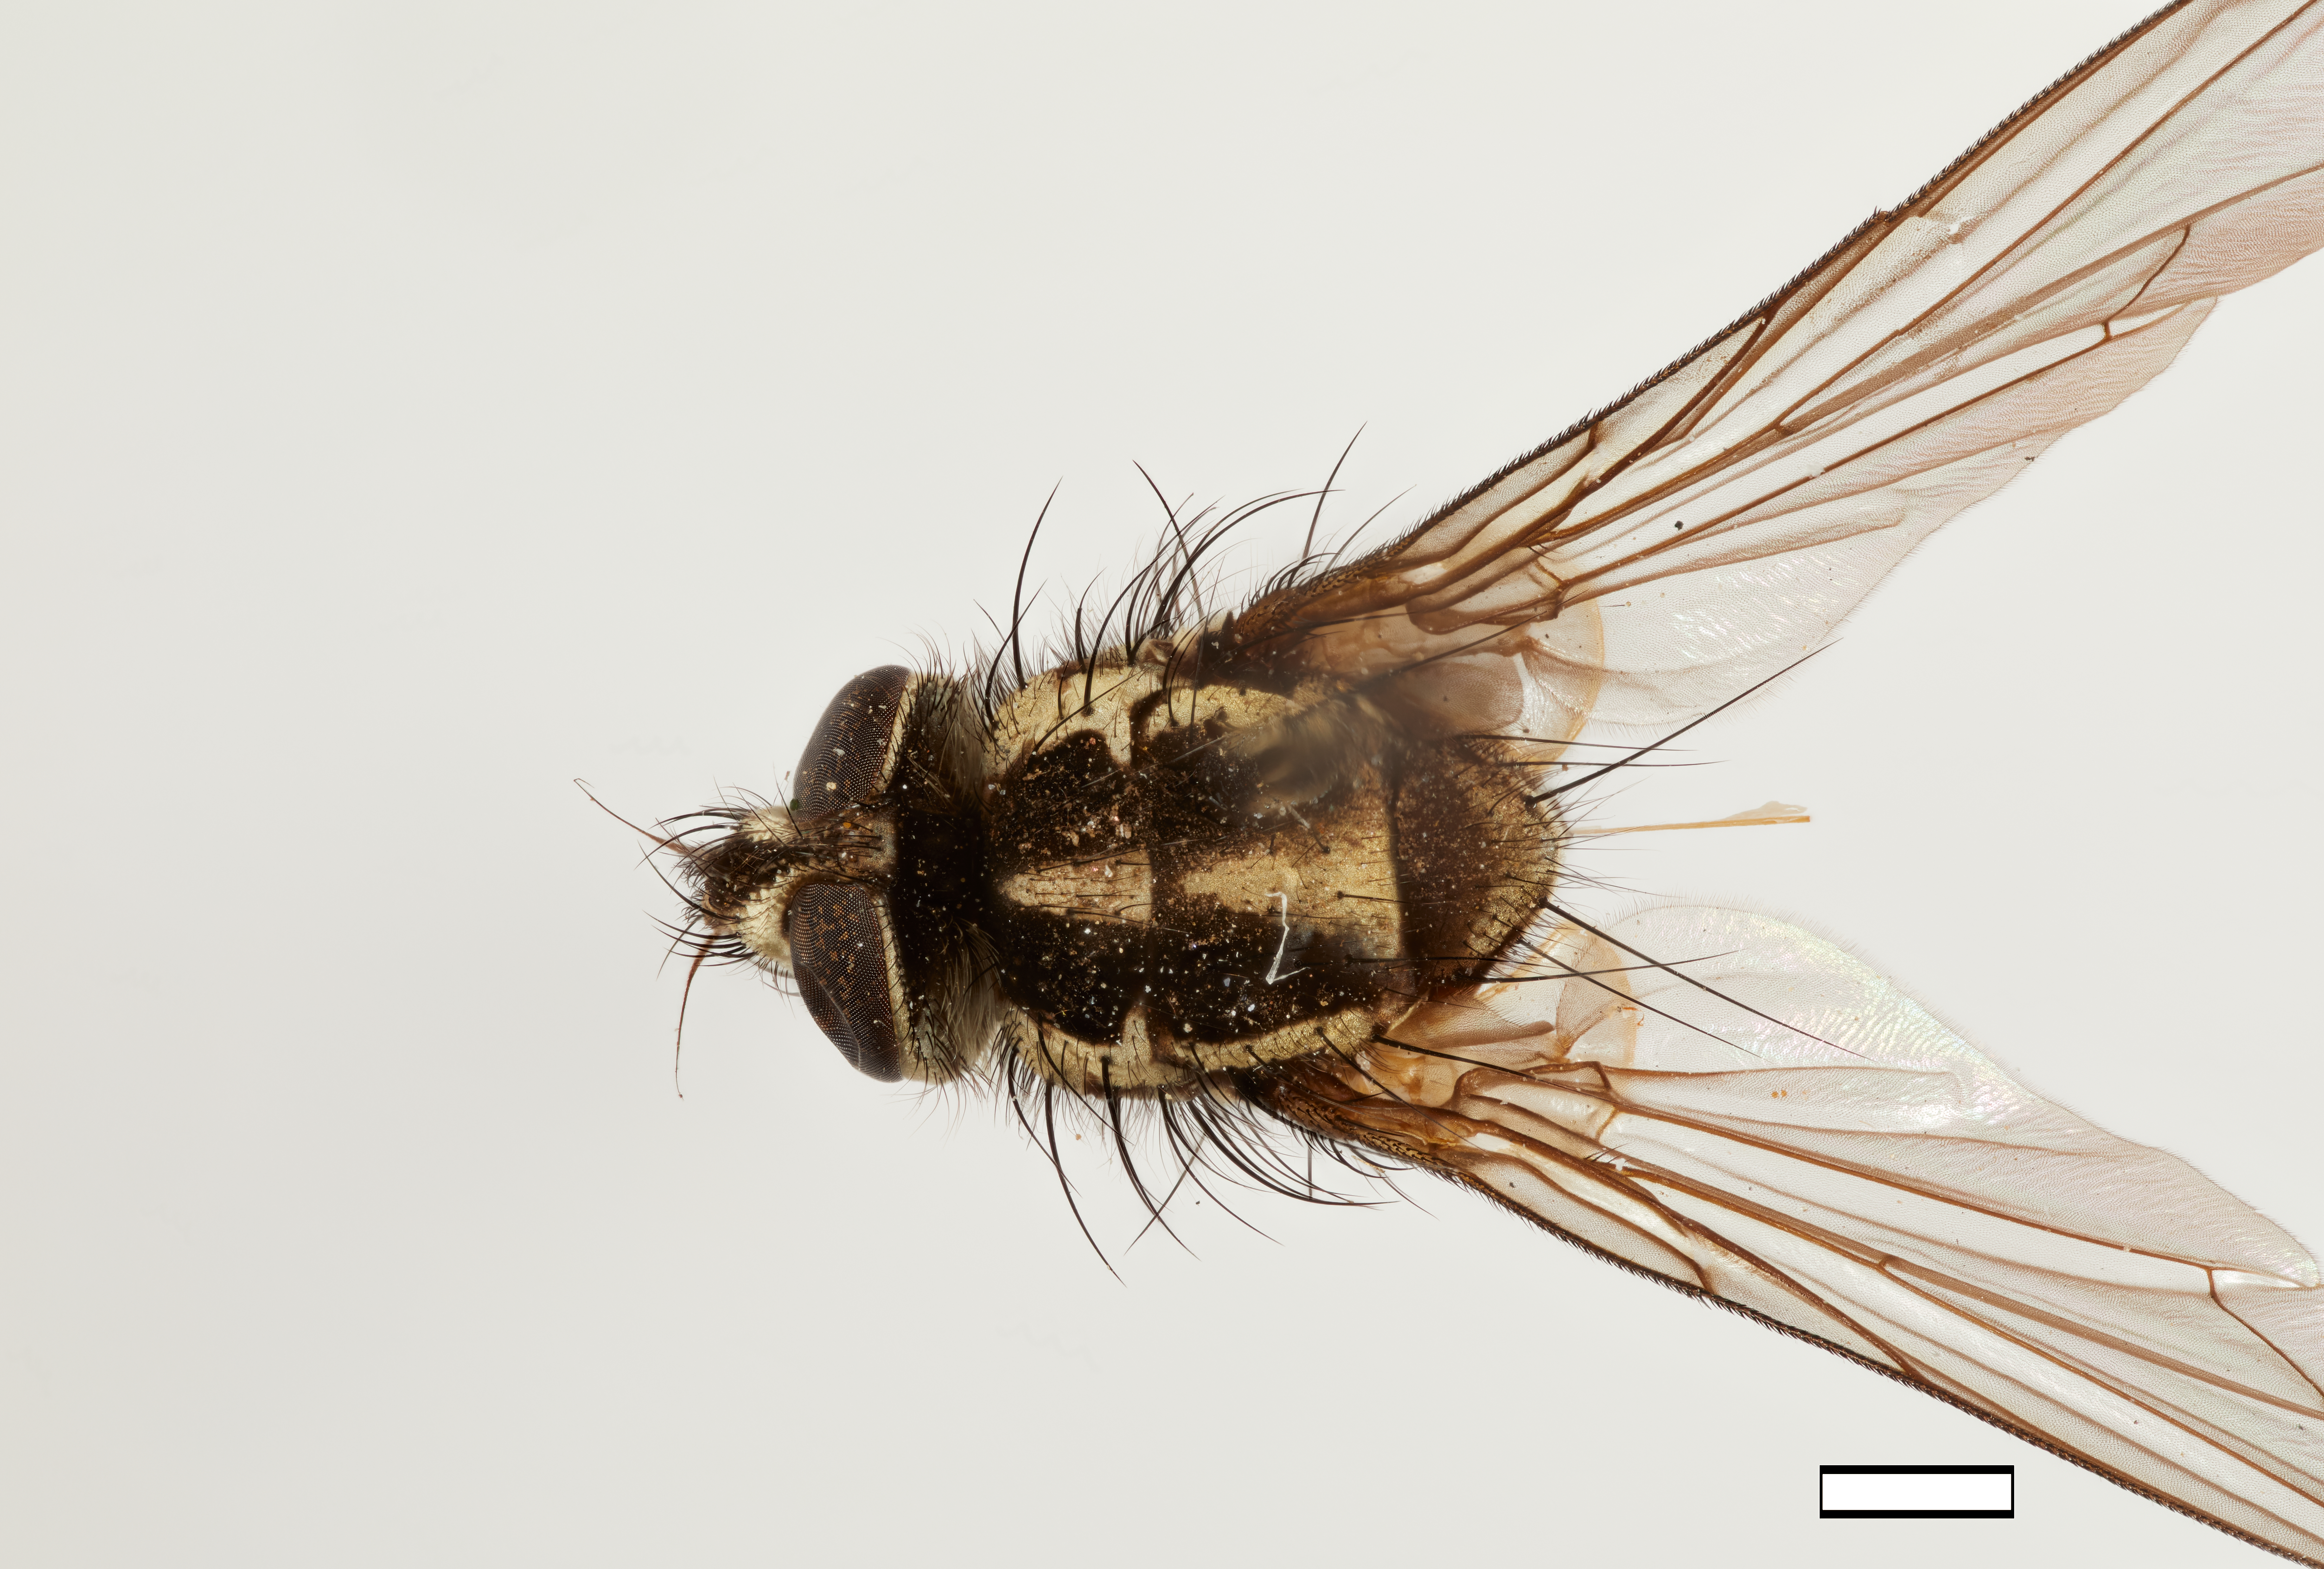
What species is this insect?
Ollachea elongata
